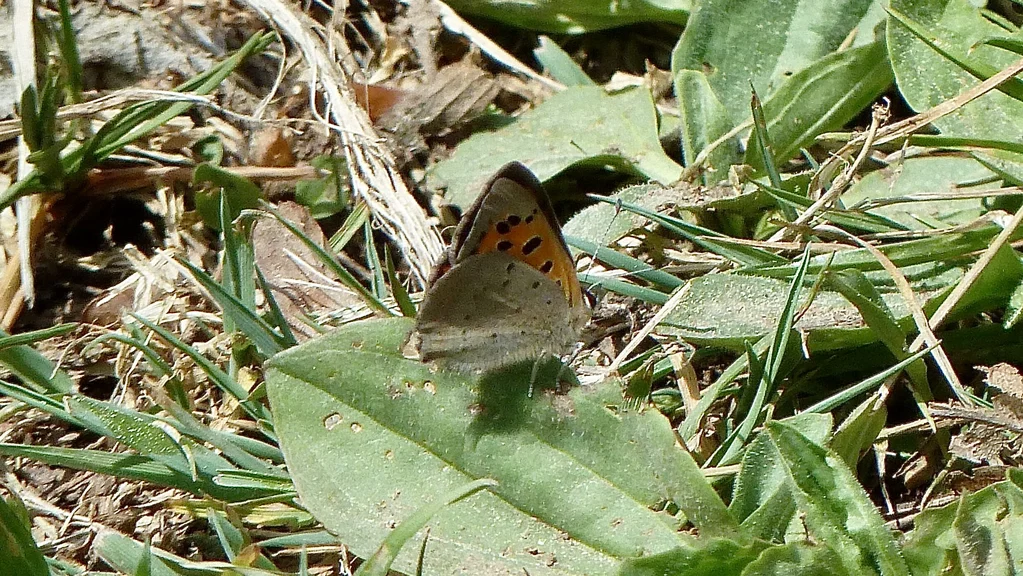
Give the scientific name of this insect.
Lycaena phlaeas
